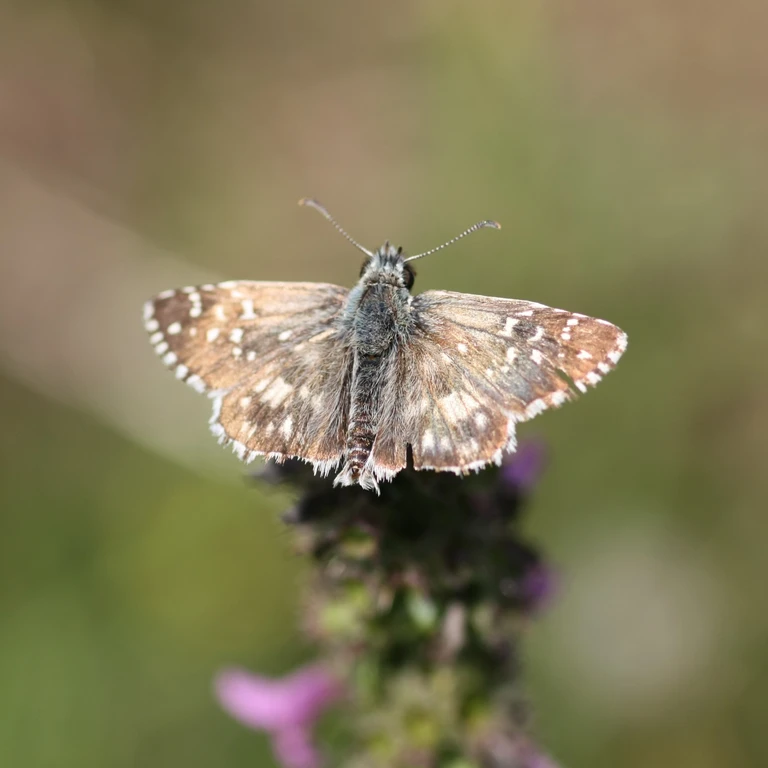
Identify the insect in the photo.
Pyrgus armoricanus
